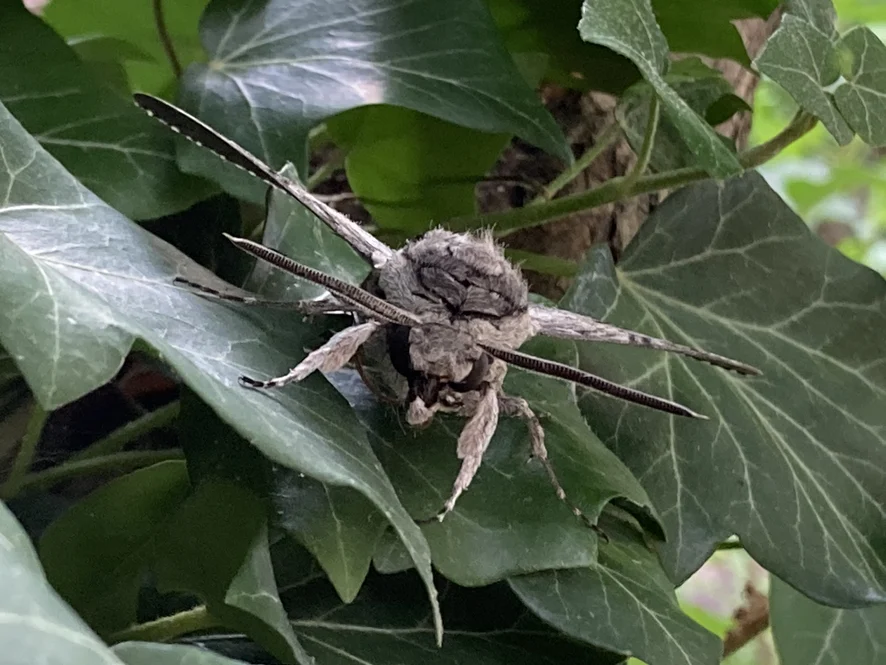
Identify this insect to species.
Agrius convolvuli
